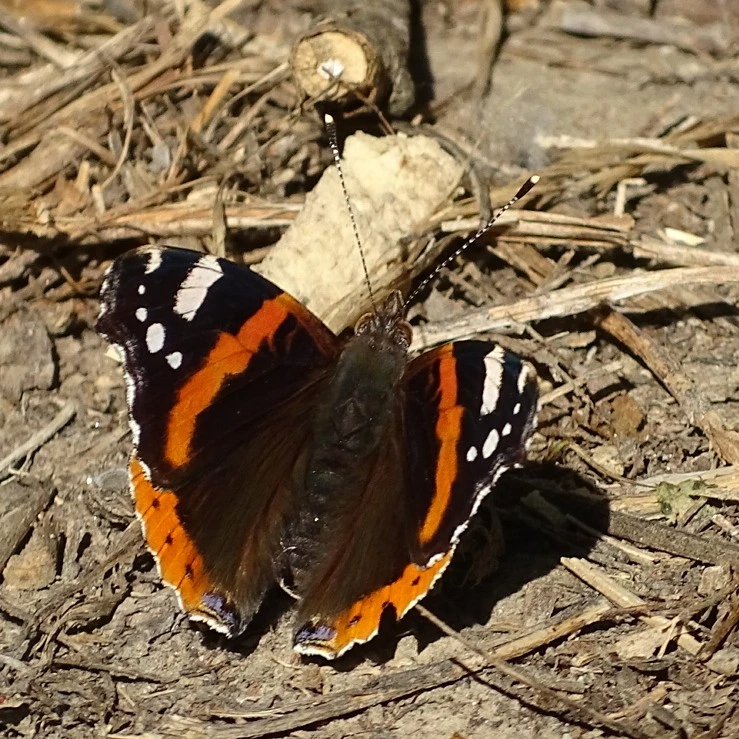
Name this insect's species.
Vanessa atalanta
